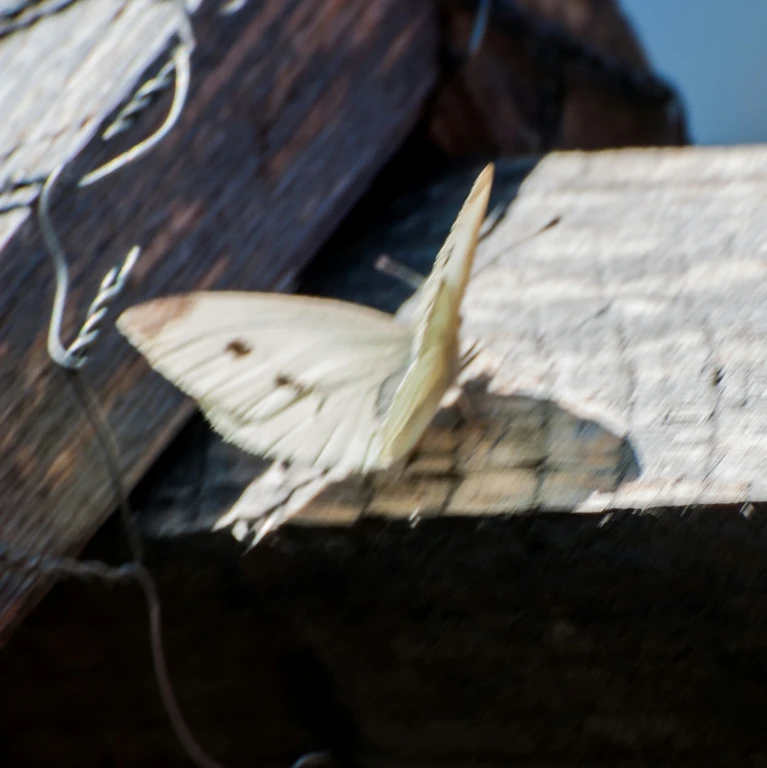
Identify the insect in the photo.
Pieris rapae
